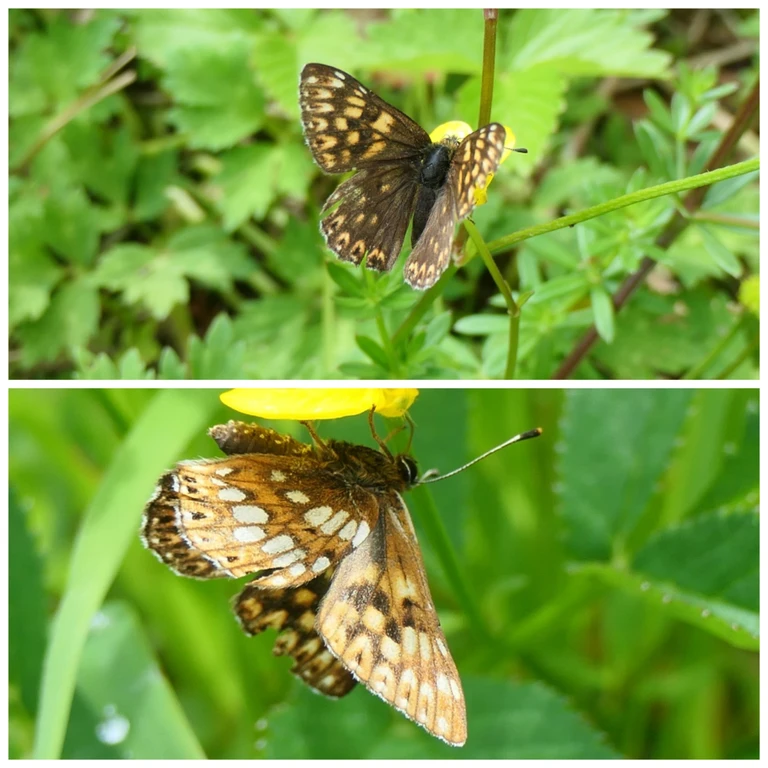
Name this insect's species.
Hamearis lucina
